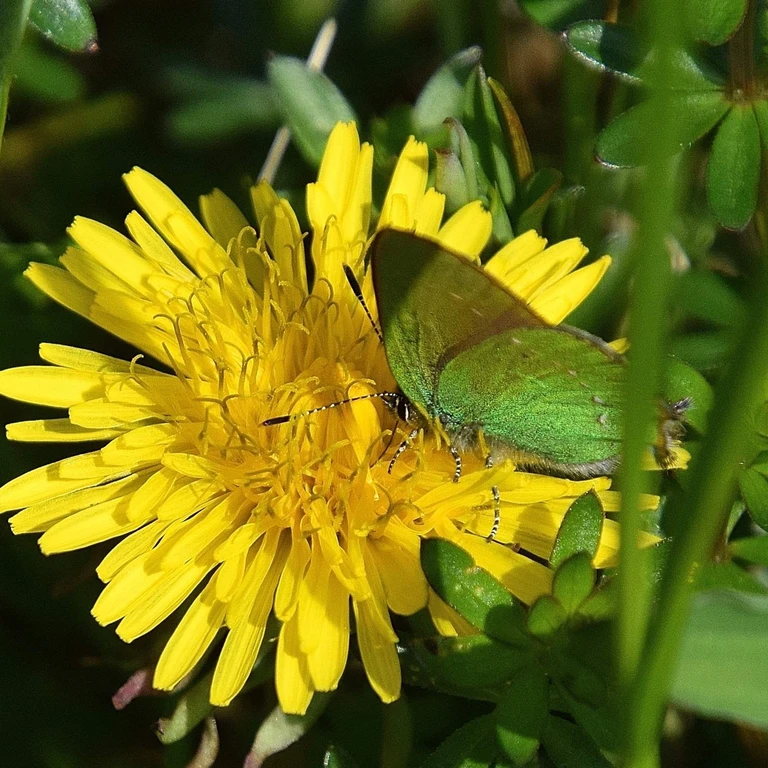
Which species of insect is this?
Callophrys rubi
